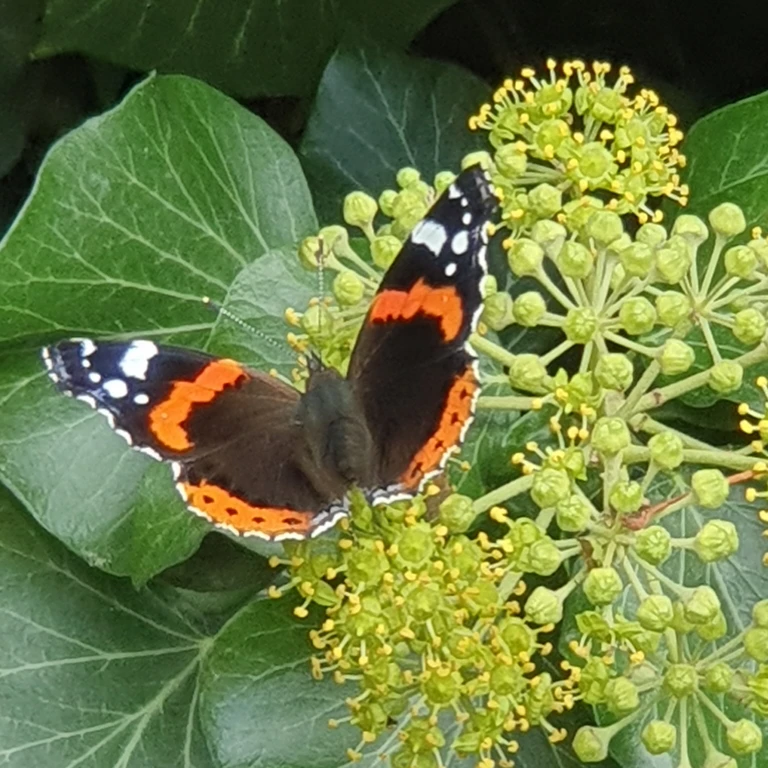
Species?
Vanessa atalanta
